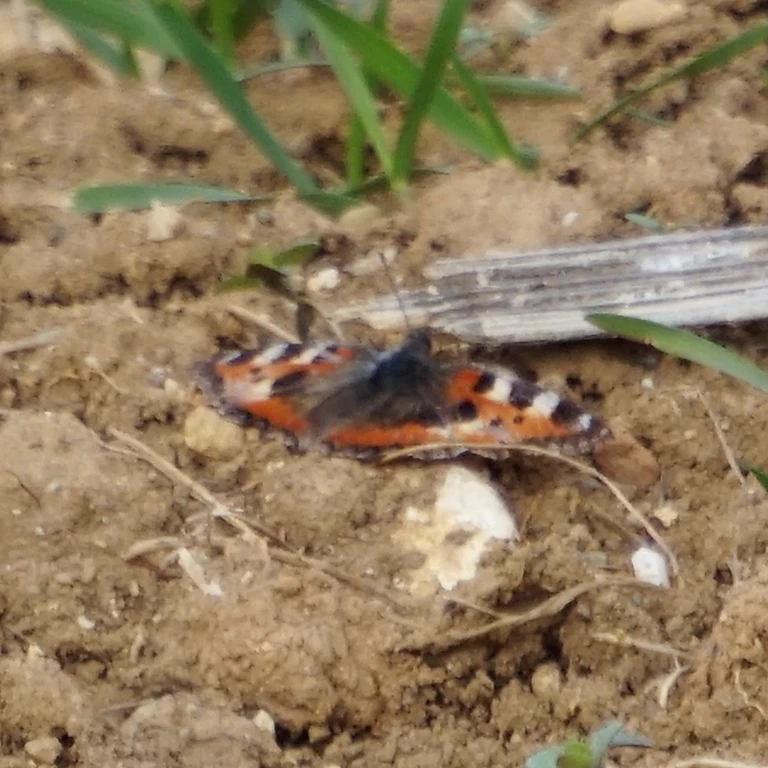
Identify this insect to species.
Aglais urticae
